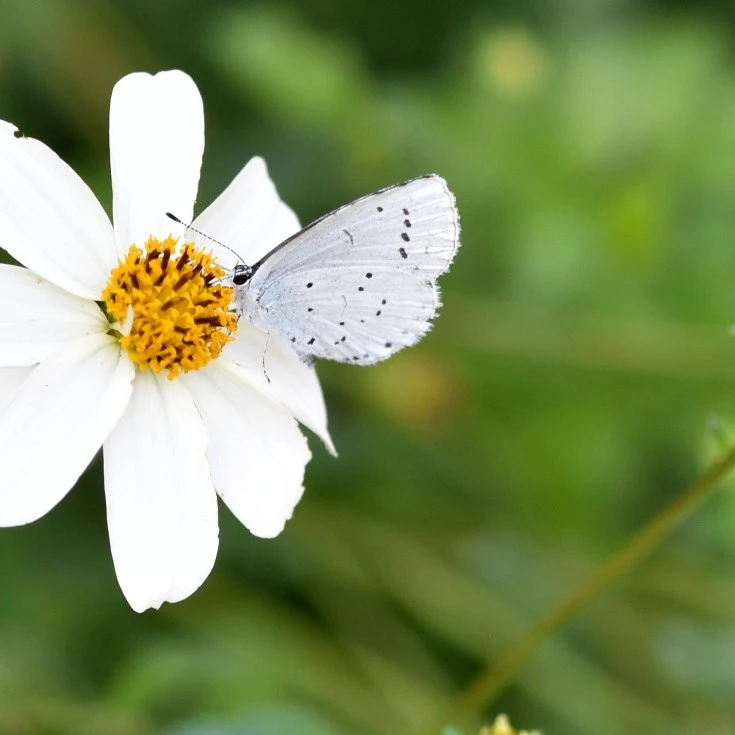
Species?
Celastrina argiolus
